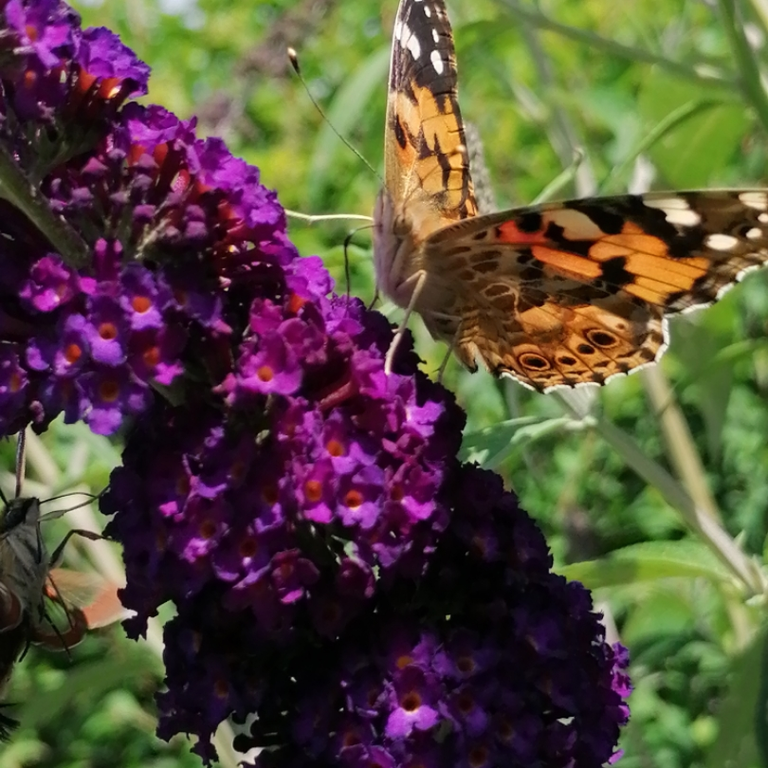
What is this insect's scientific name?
Vanessa cardui
